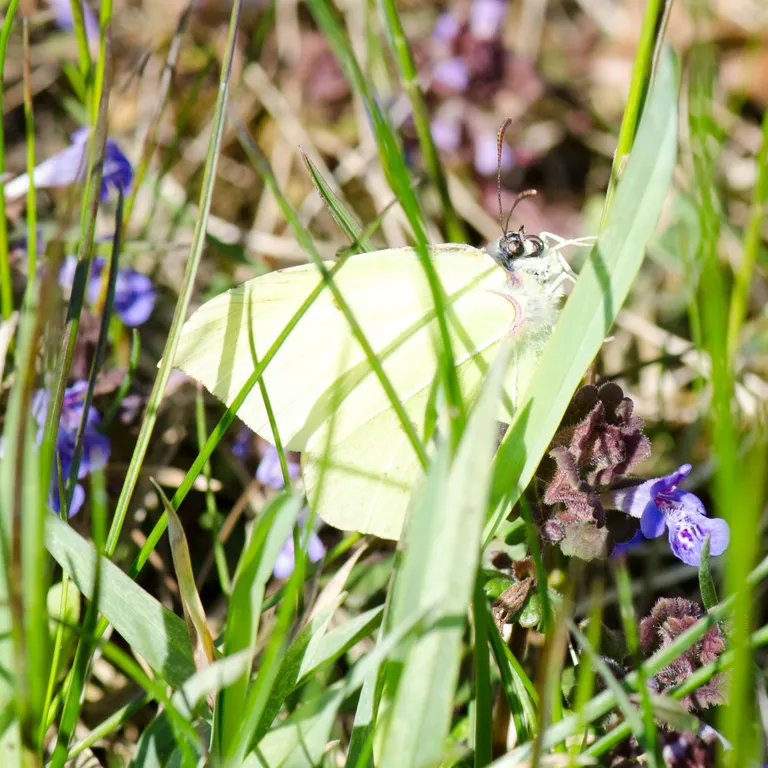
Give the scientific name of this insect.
Gonepteryx rhamni
